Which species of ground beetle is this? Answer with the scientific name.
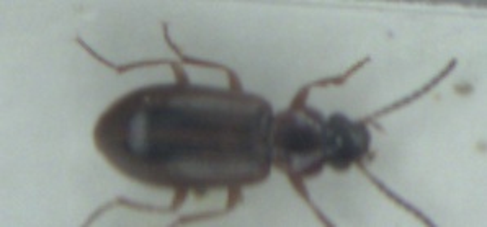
Dicheirotrichus placidus
